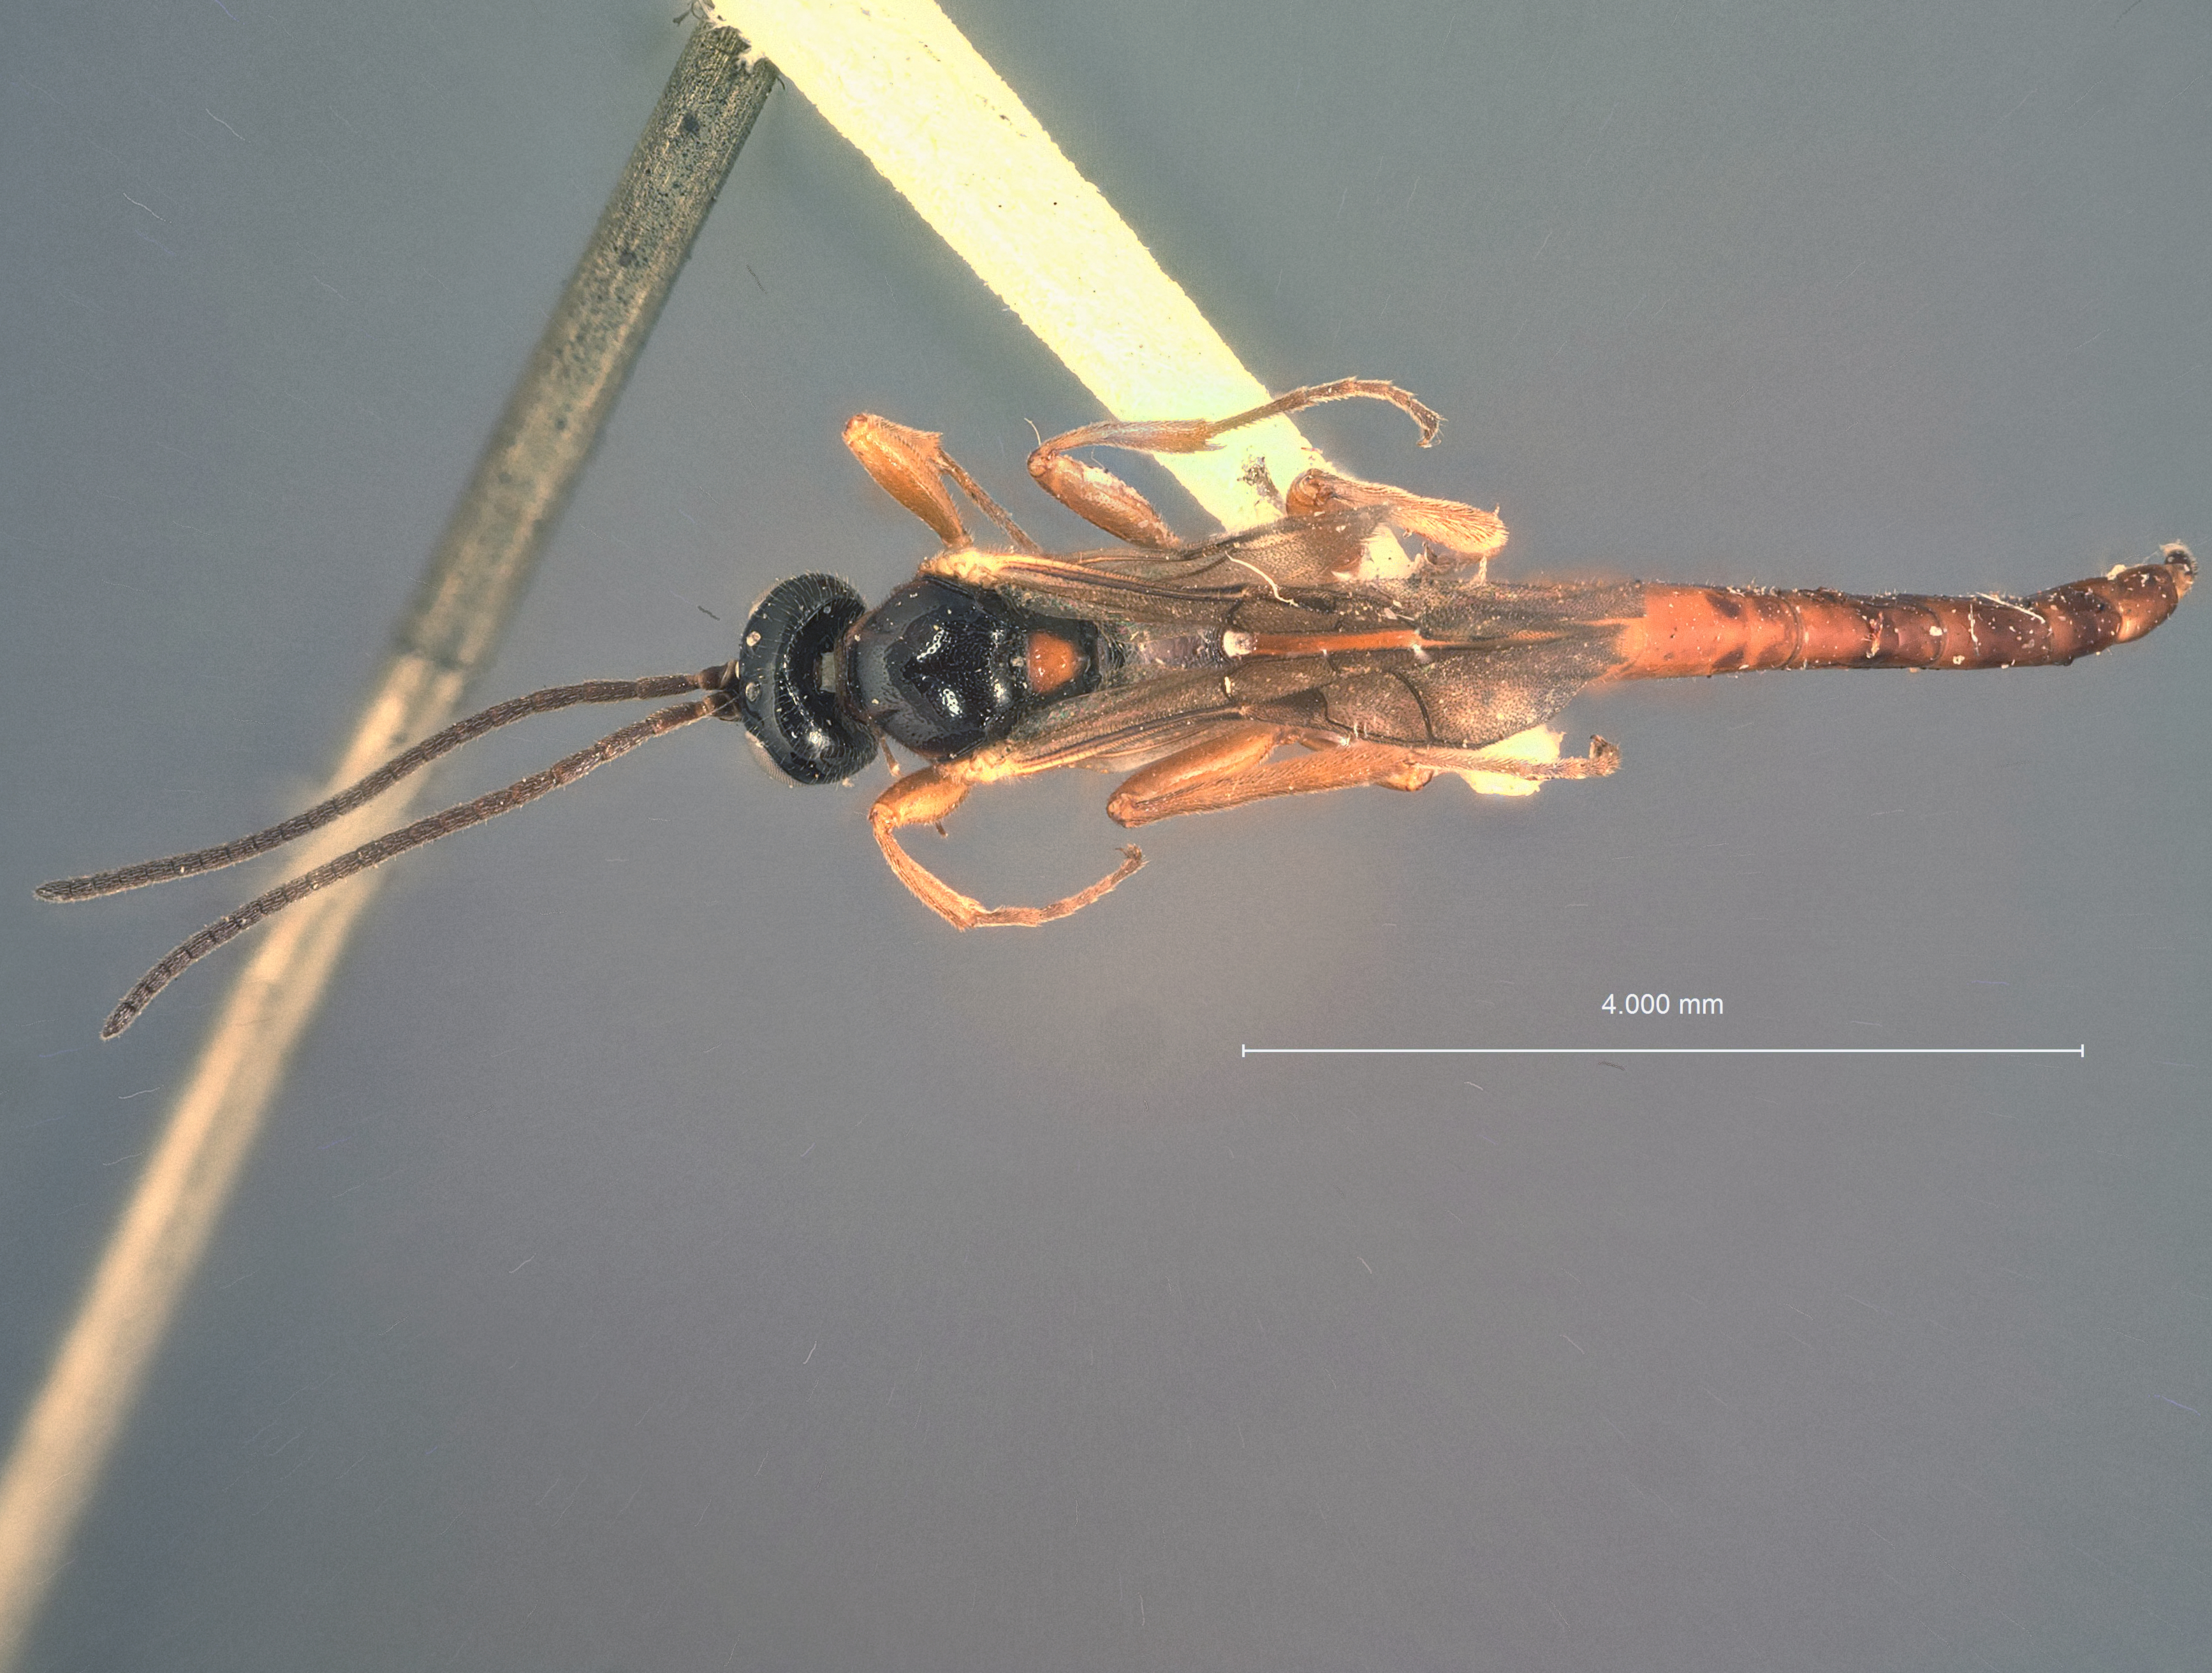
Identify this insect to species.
Seleucus rufiventris
